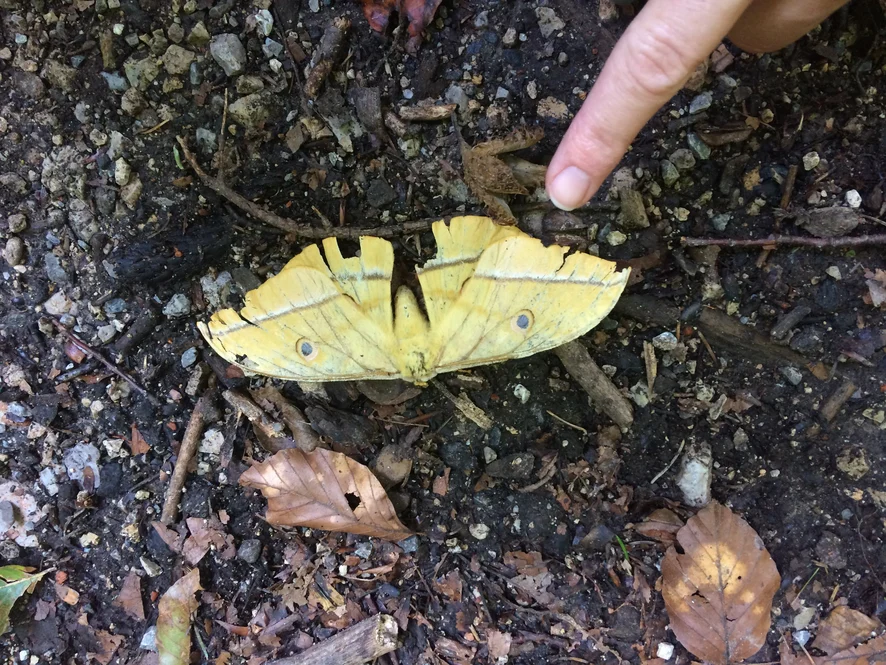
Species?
Antheraea yamamai
